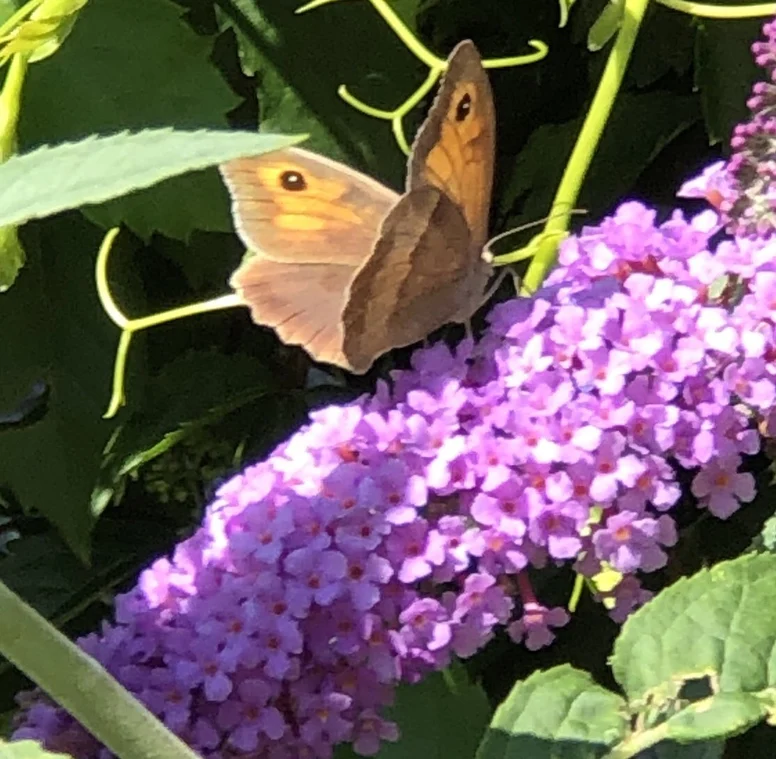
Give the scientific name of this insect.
Maniola jurtina
